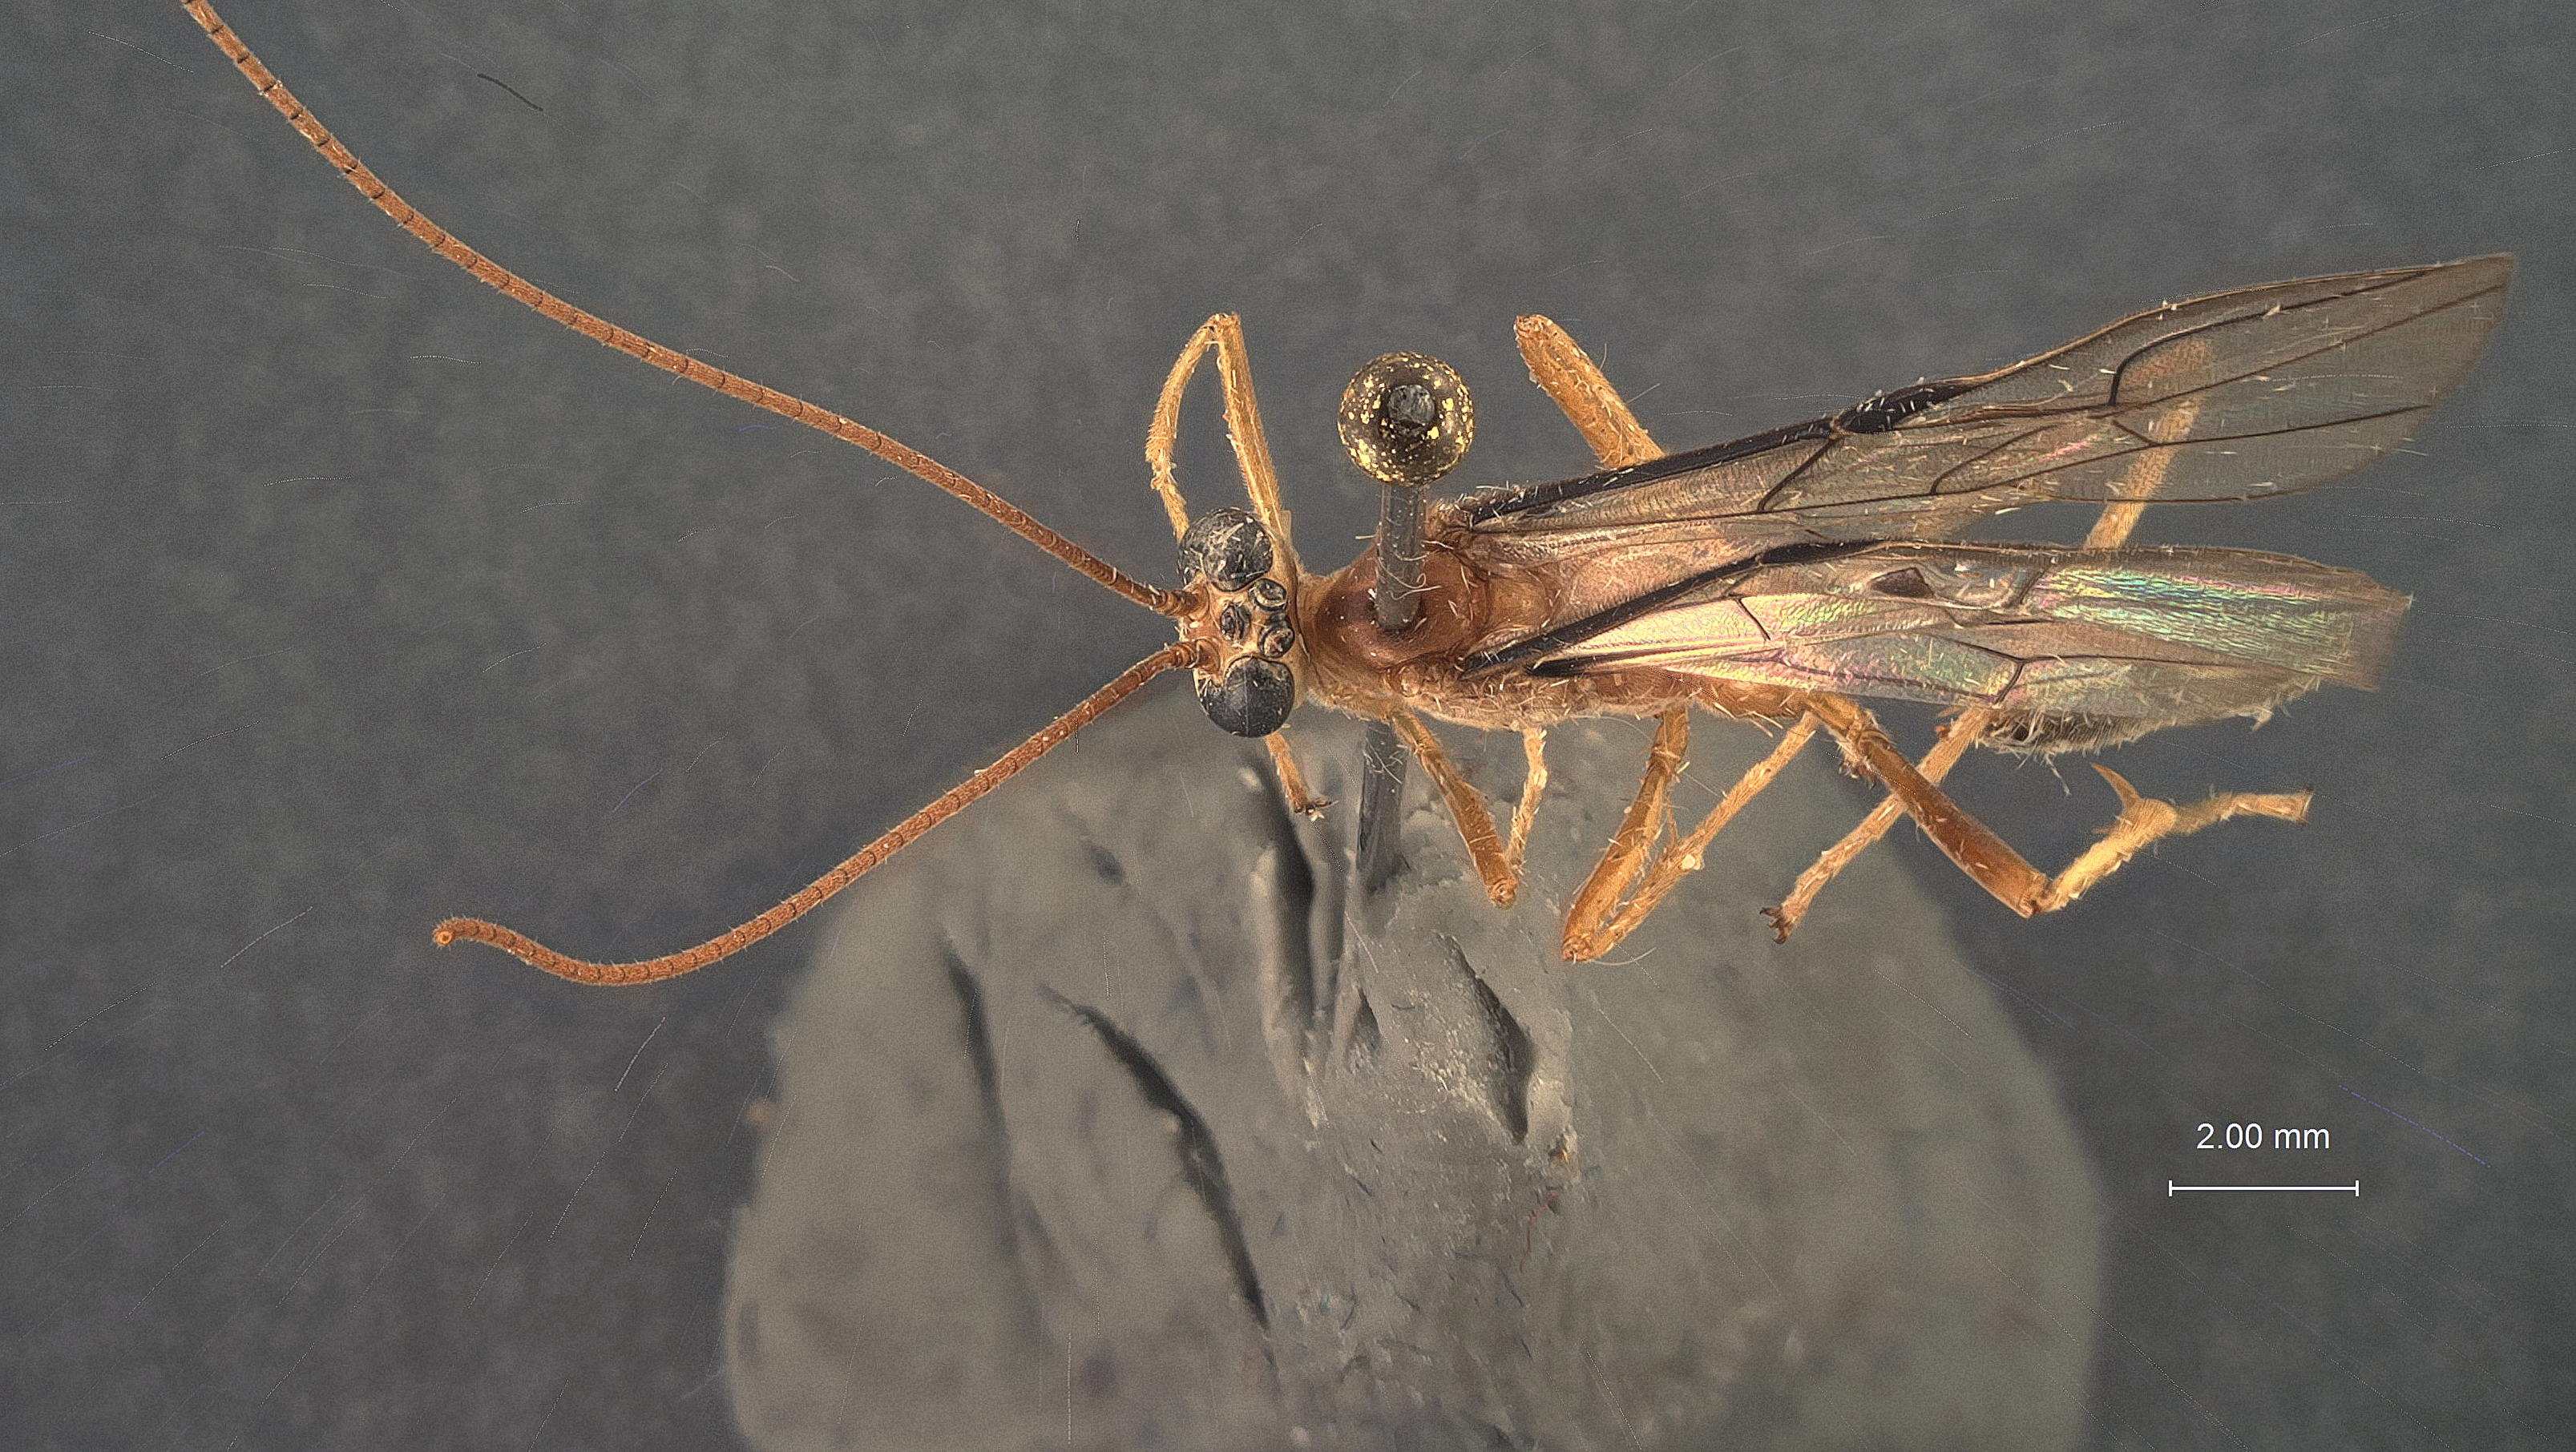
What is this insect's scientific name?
Enicospilus helena
